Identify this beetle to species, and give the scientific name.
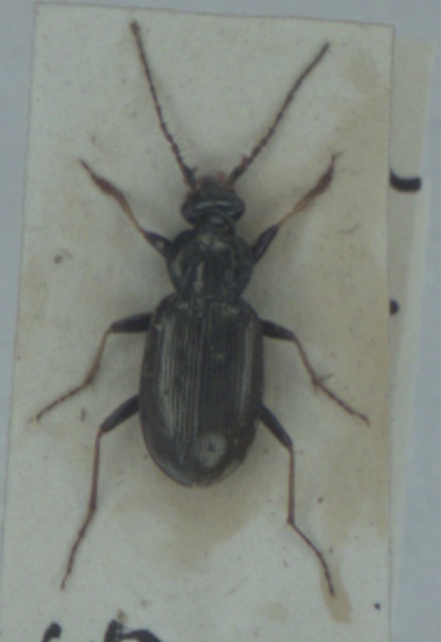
Loricera pilicornis
